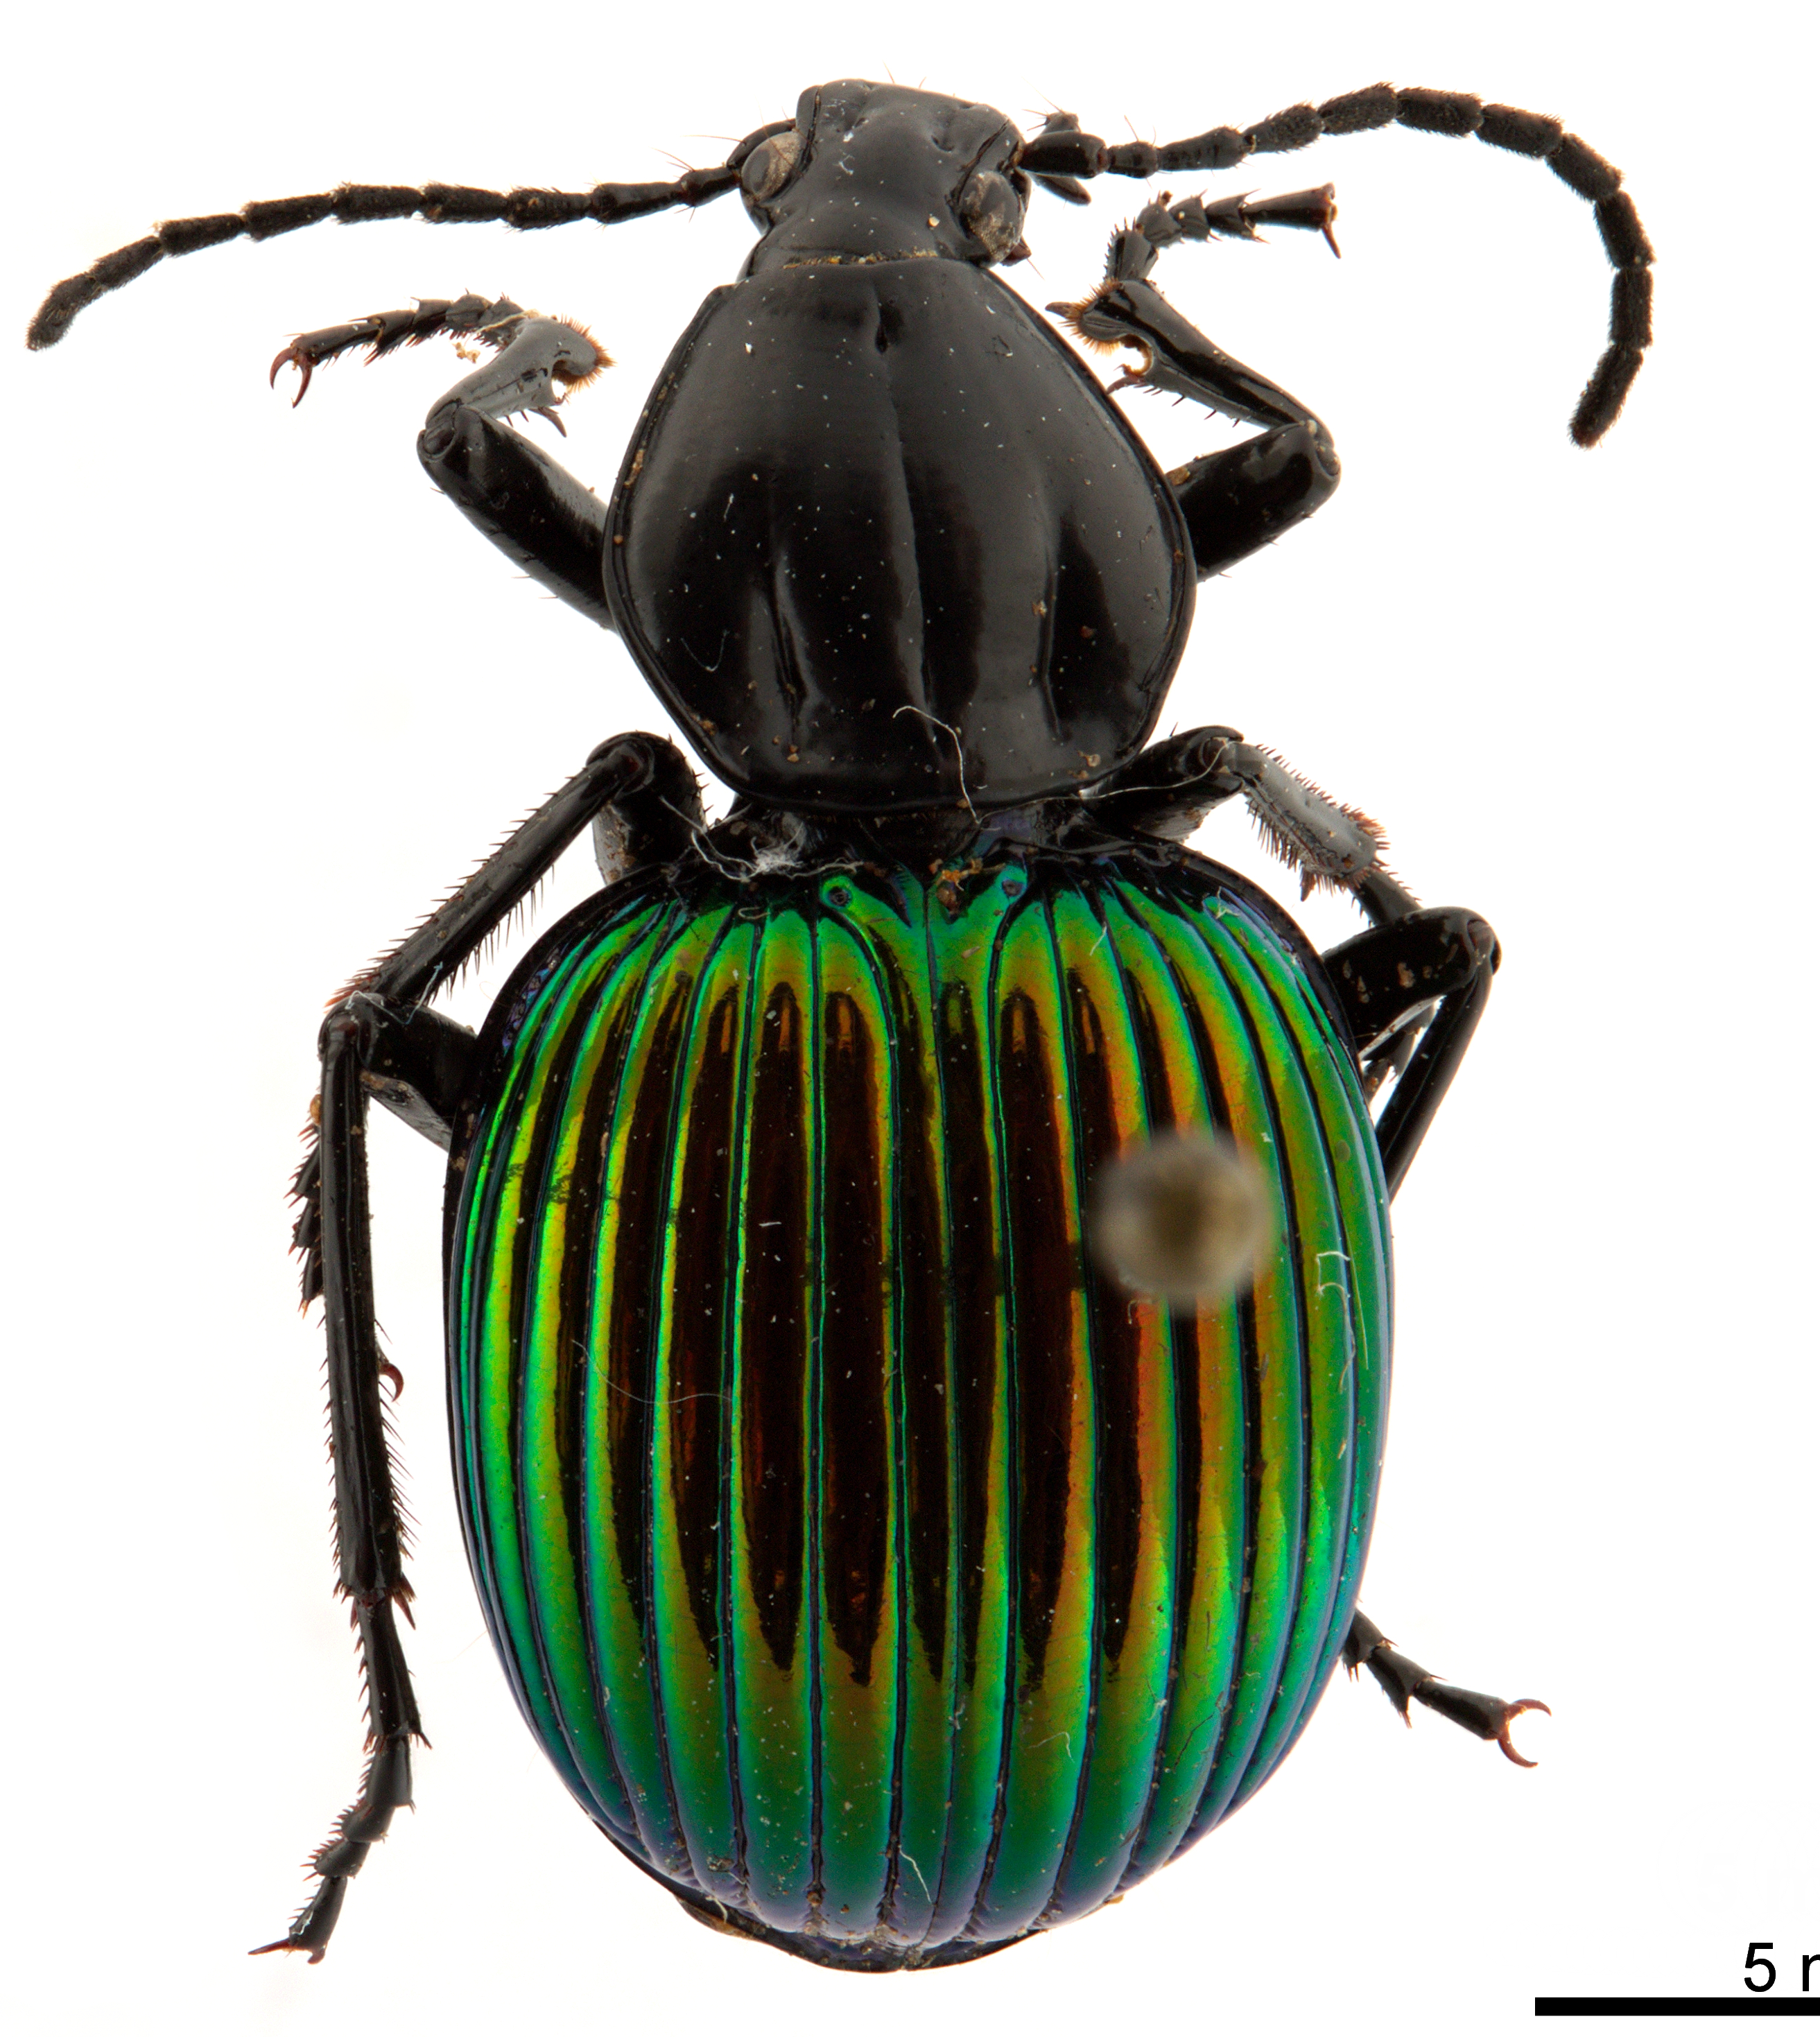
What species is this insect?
Brachygnathus muticus
